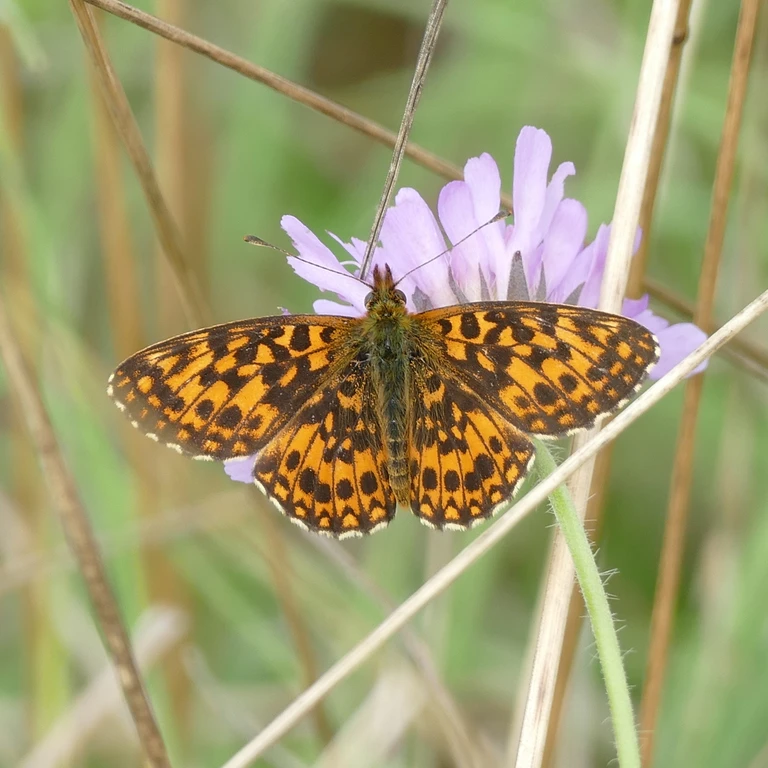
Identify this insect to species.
Boloria dia
